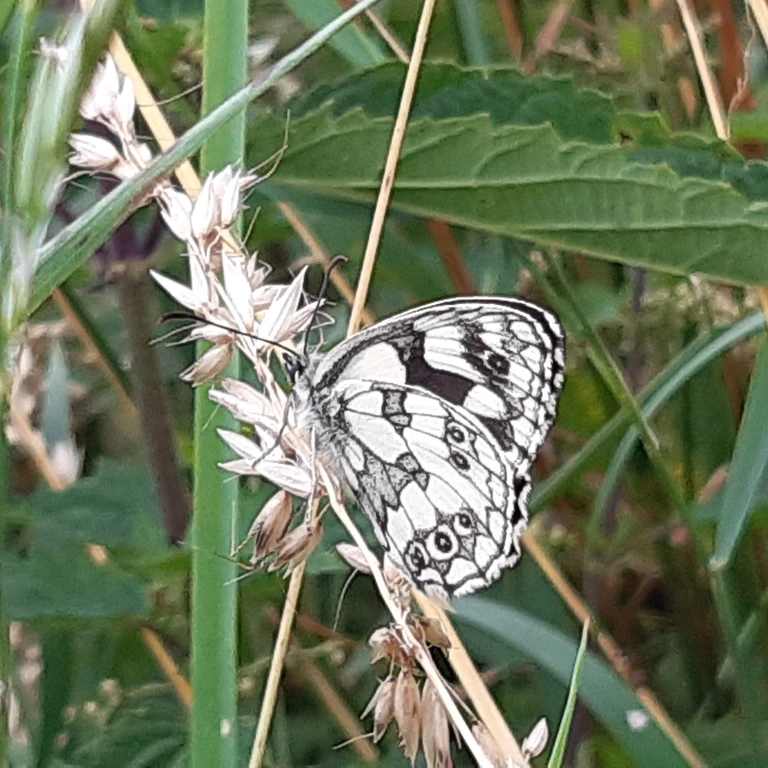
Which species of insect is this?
Melanargia galathea
